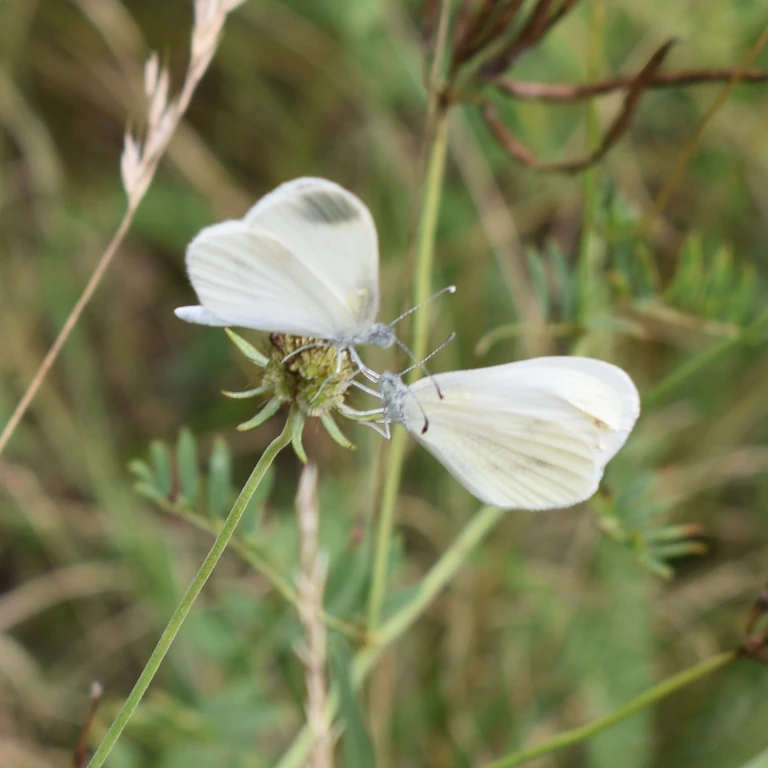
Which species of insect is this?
Leptidea sinapis/juvernica
